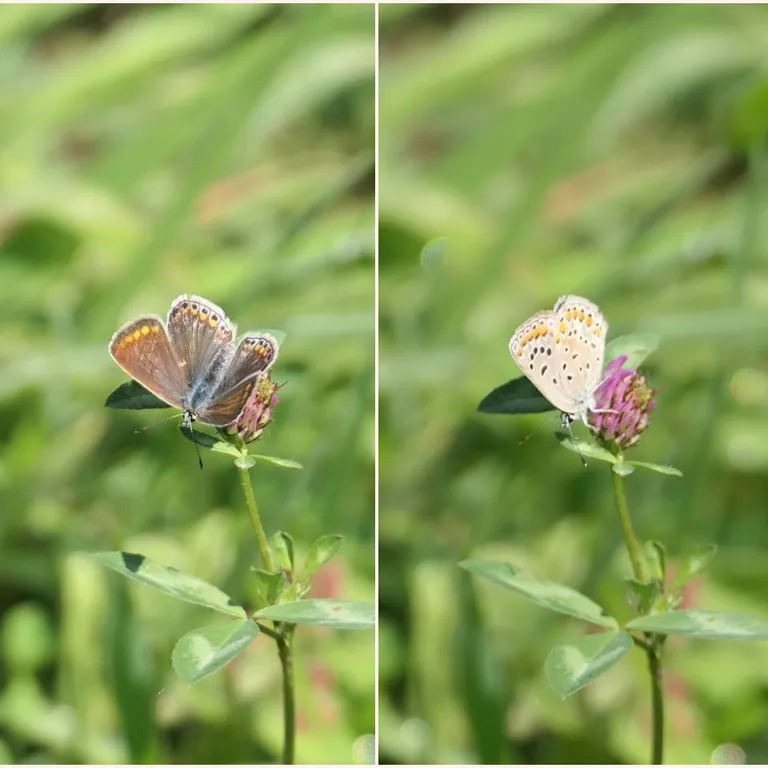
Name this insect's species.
Polyommatus icarus
